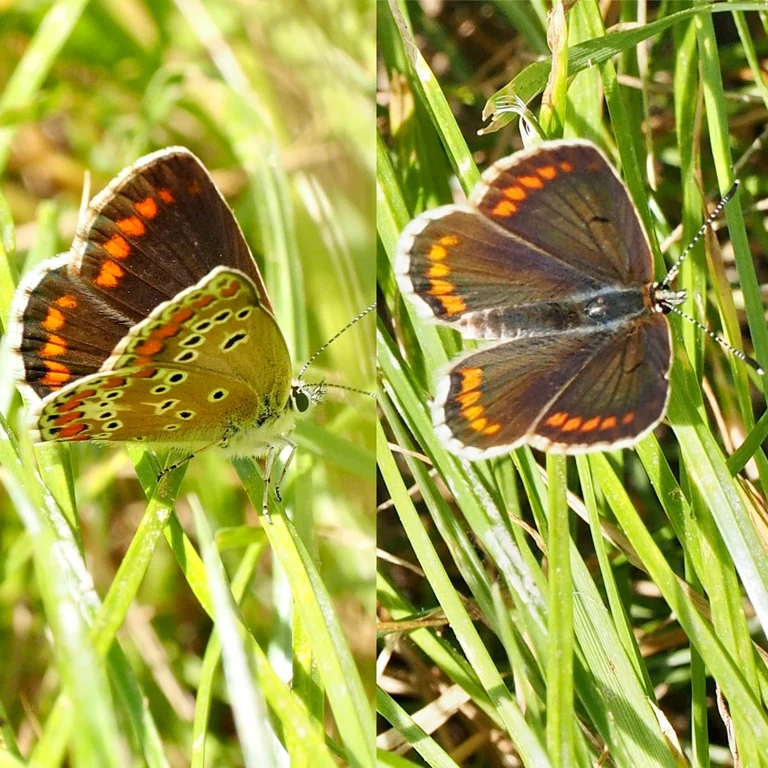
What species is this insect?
Aricia agestis/artaxerxes
